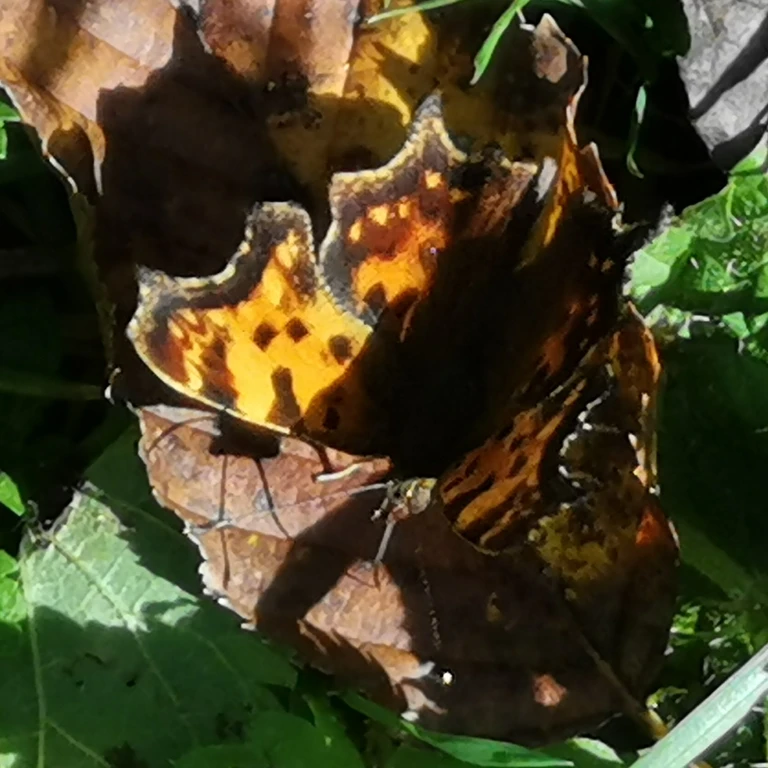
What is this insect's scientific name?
Polygonia c-album
